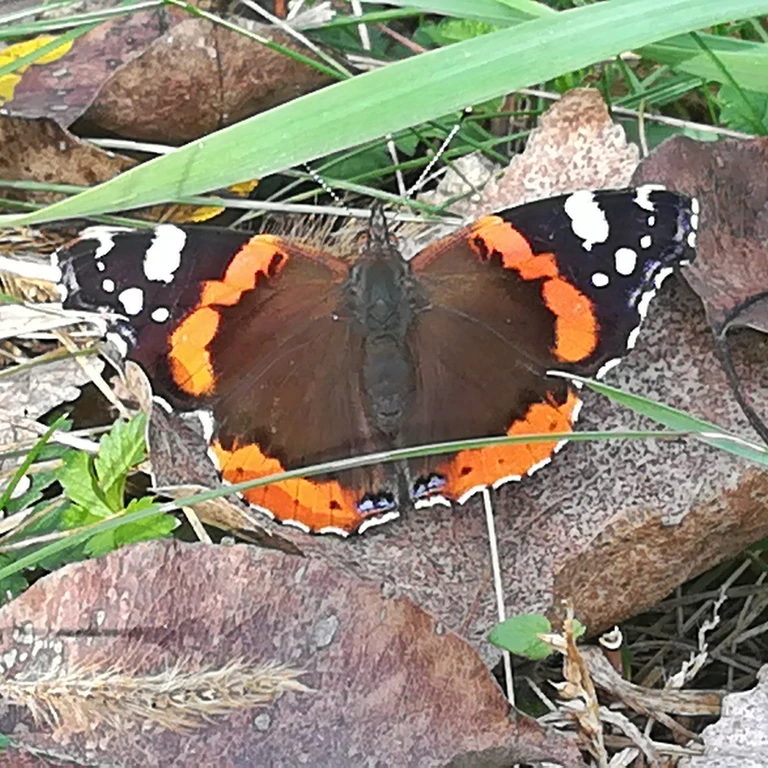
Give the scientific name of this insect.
Vanessa atalanta
